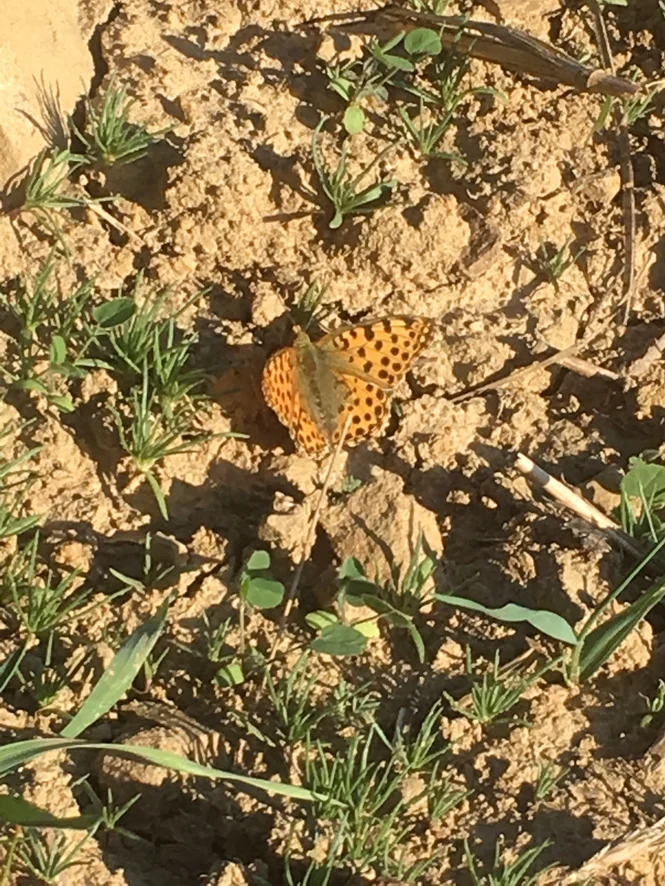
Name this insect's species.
Issoria lathonia
